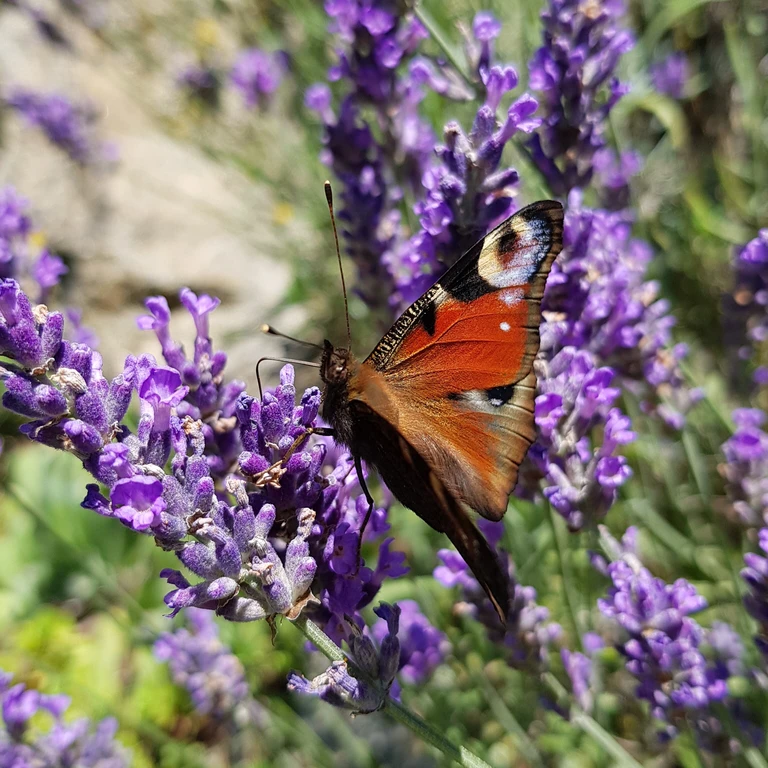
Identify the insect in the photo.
Aglais io
